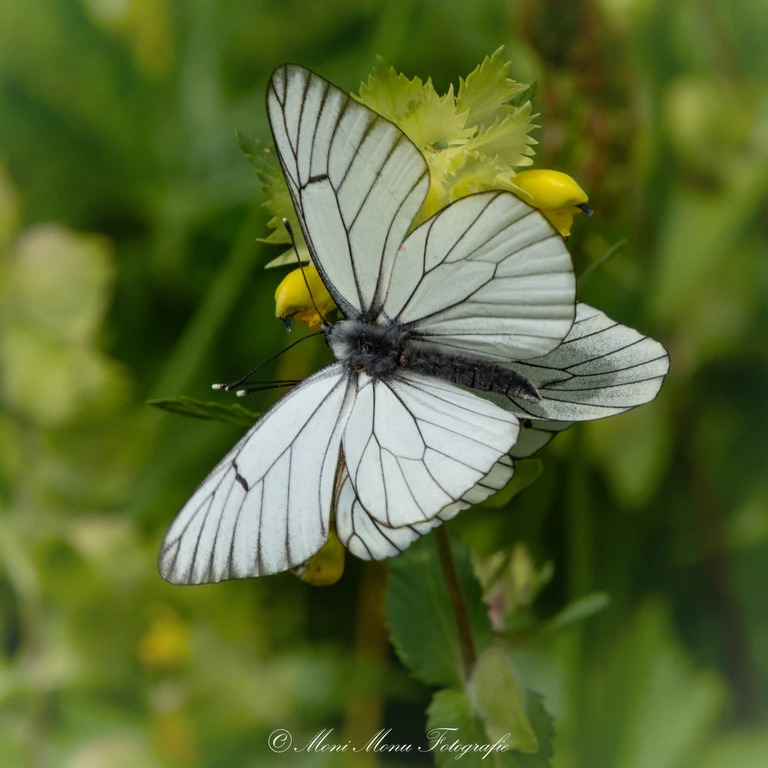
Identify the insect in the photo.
Aporia crataegi
